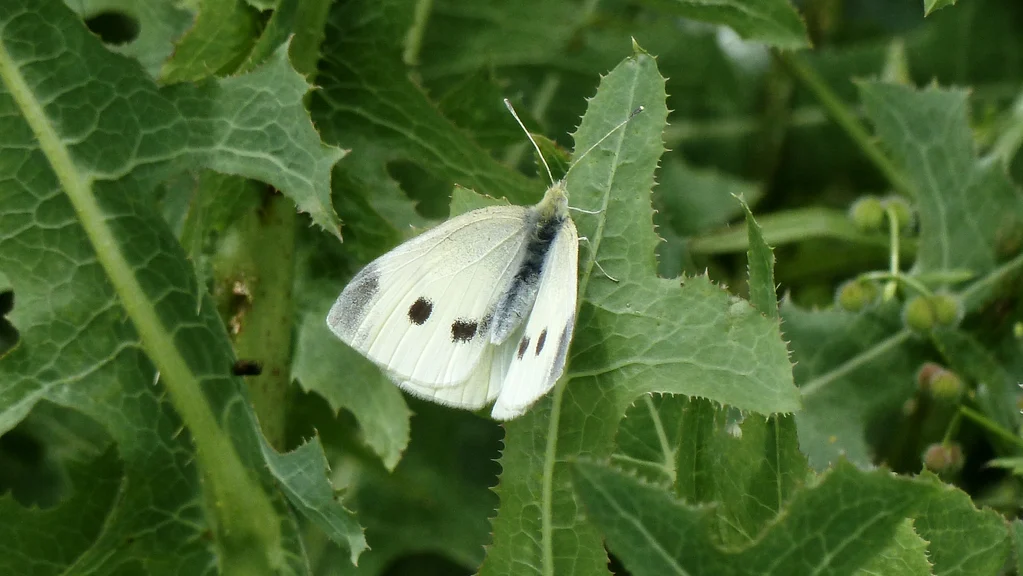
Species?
Pieris rapae
